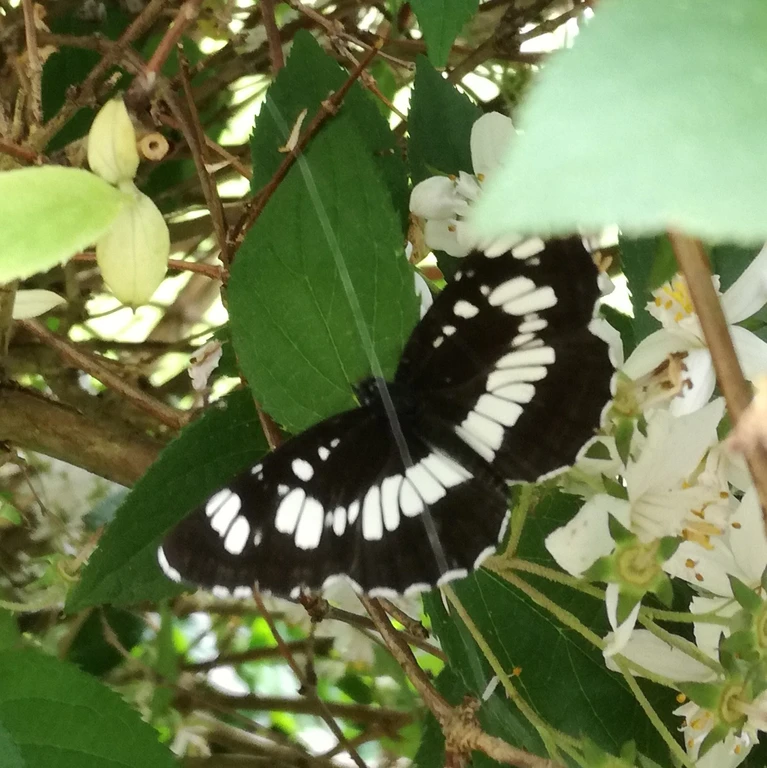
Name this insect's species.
Neptis rivularis
